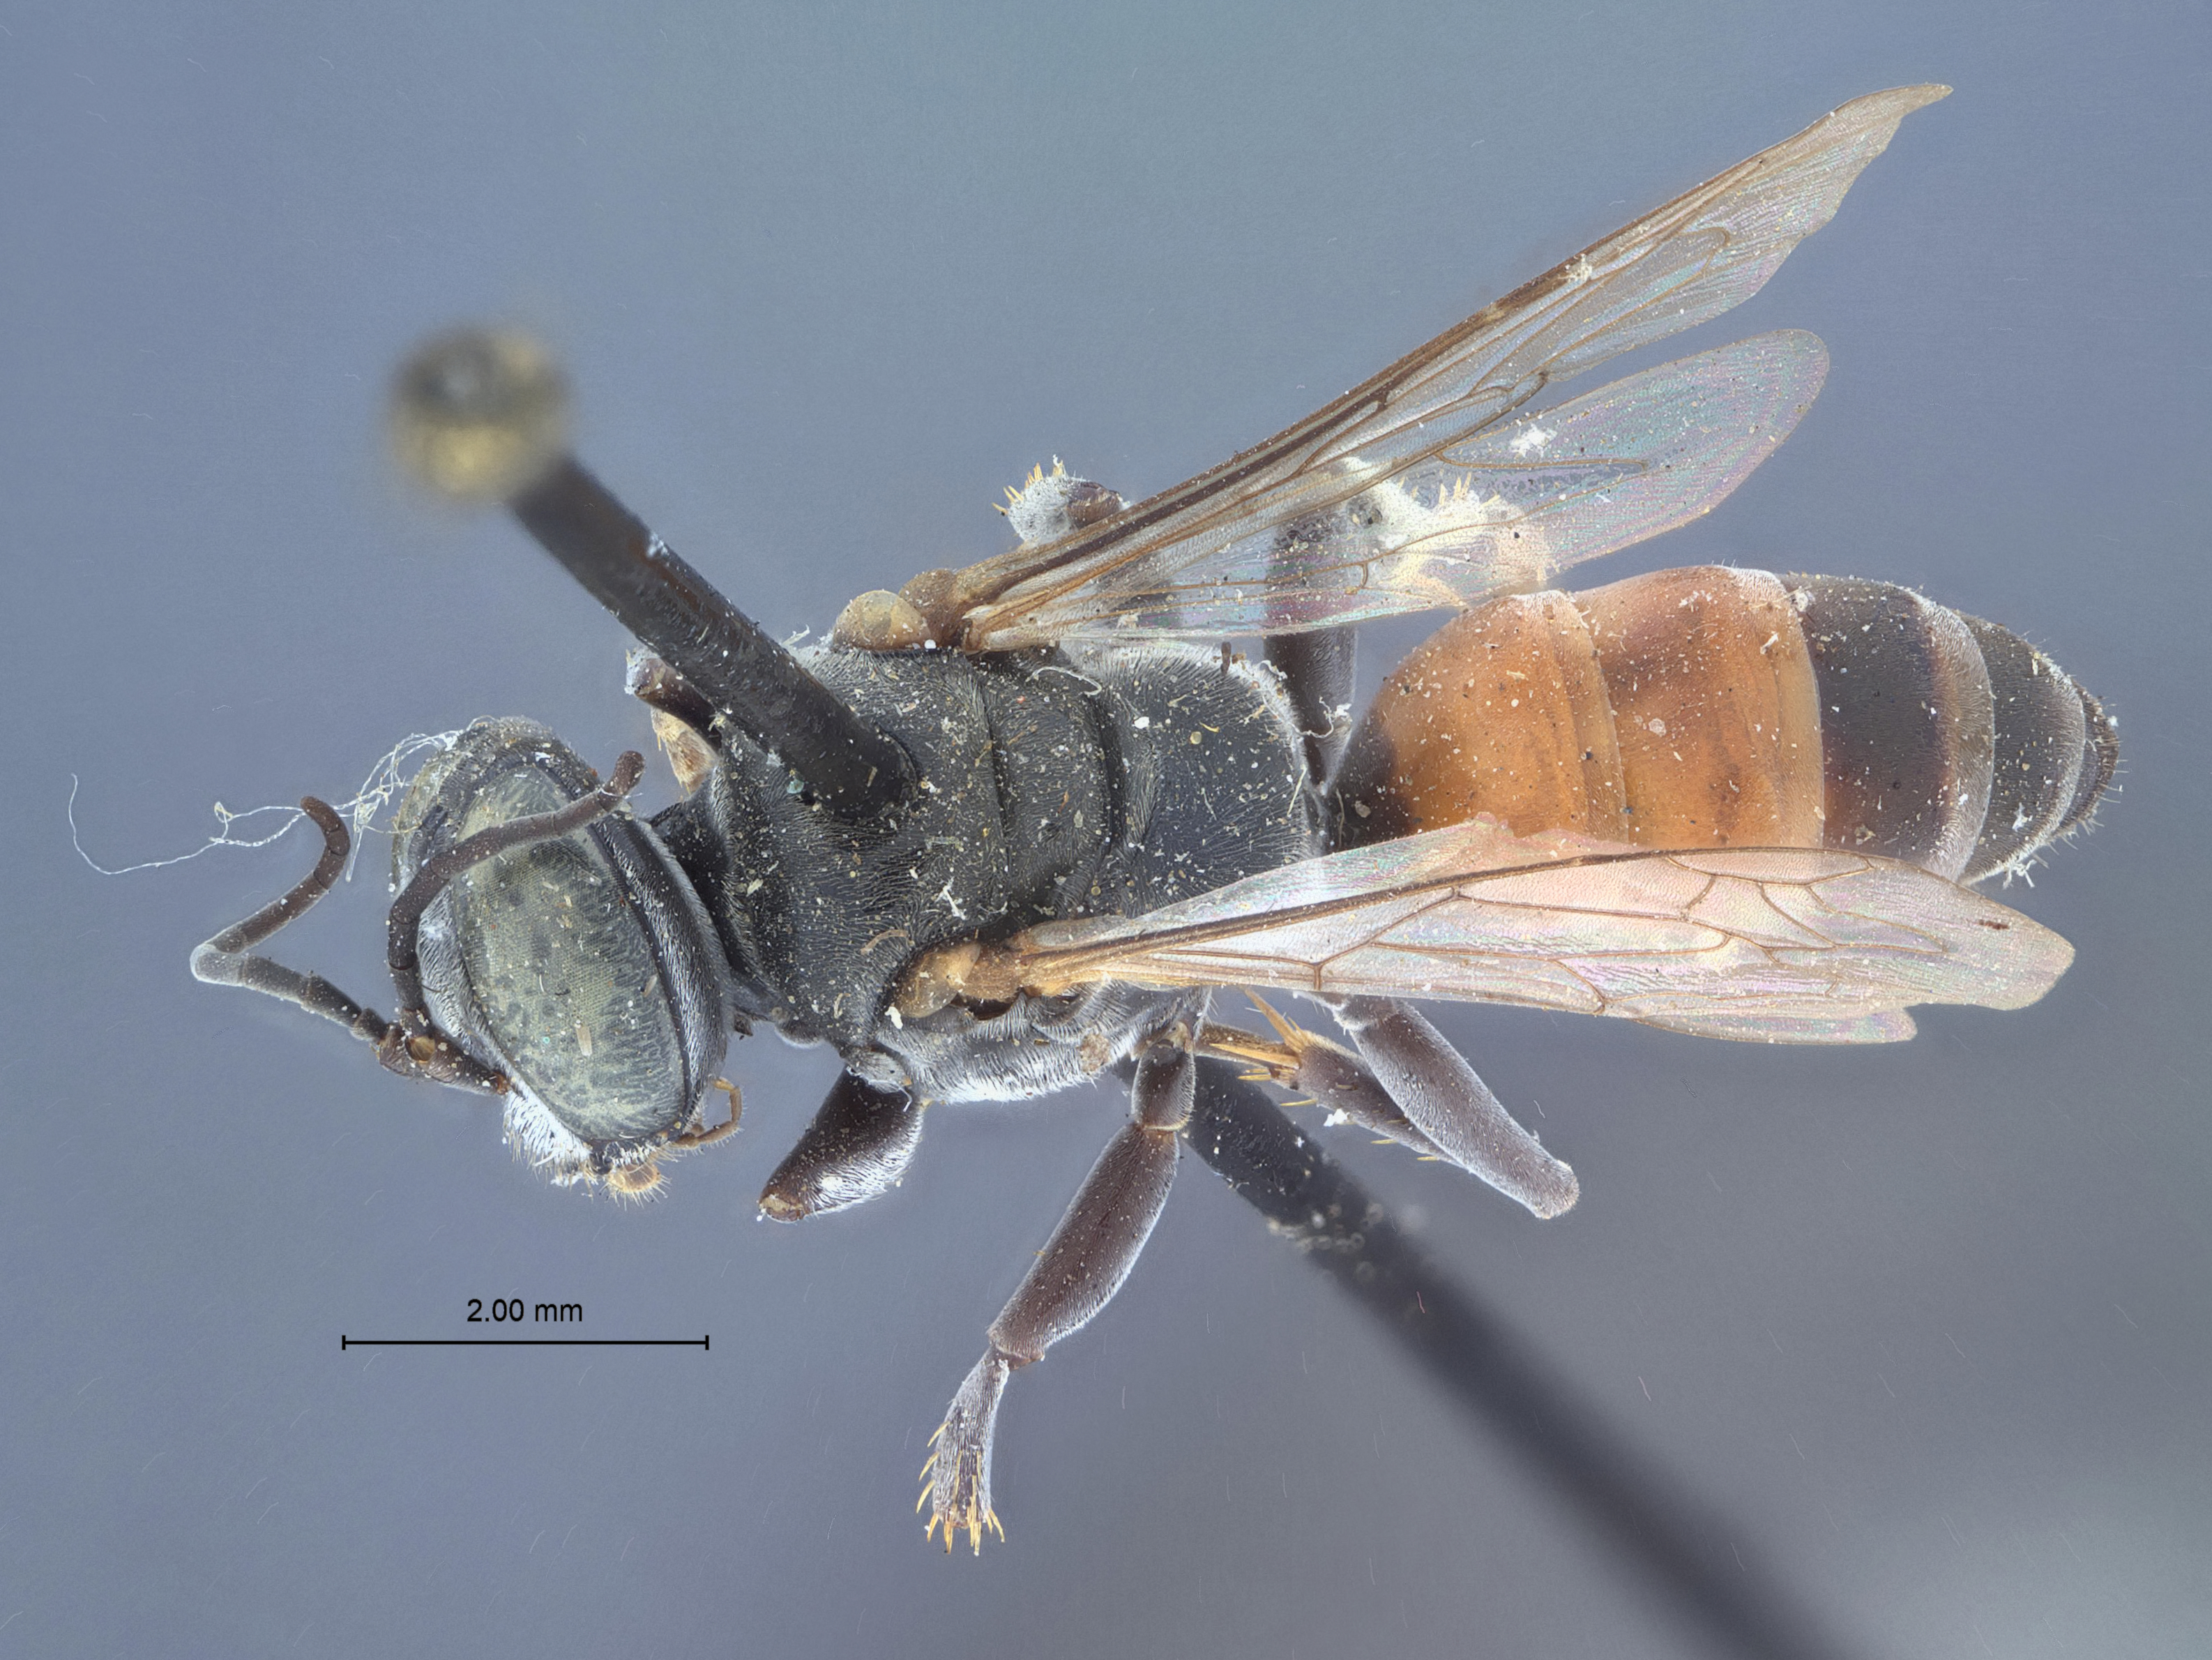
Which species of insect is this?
Tachysphex washingtoni
